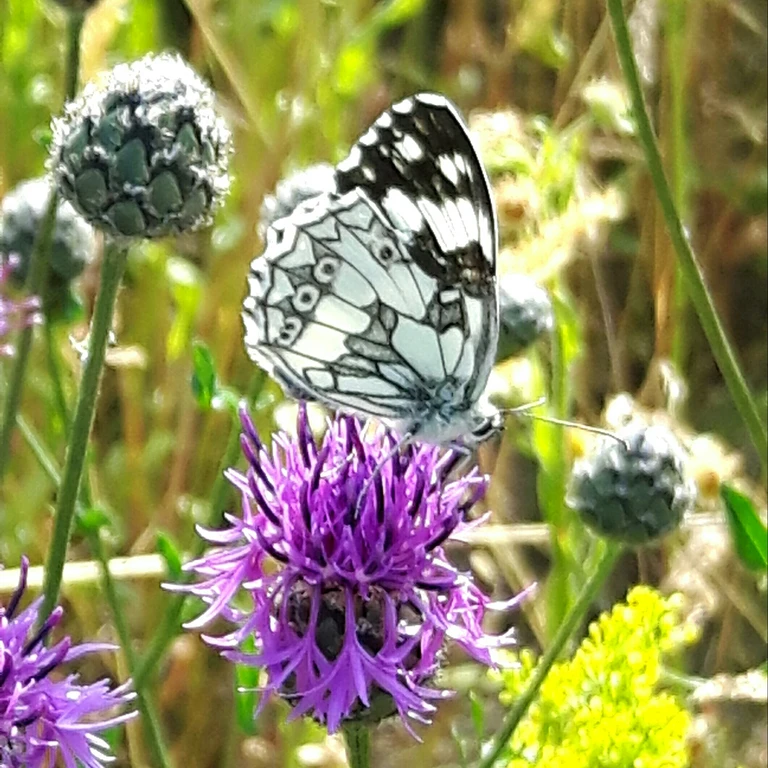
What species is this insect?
Melanargia galathea
